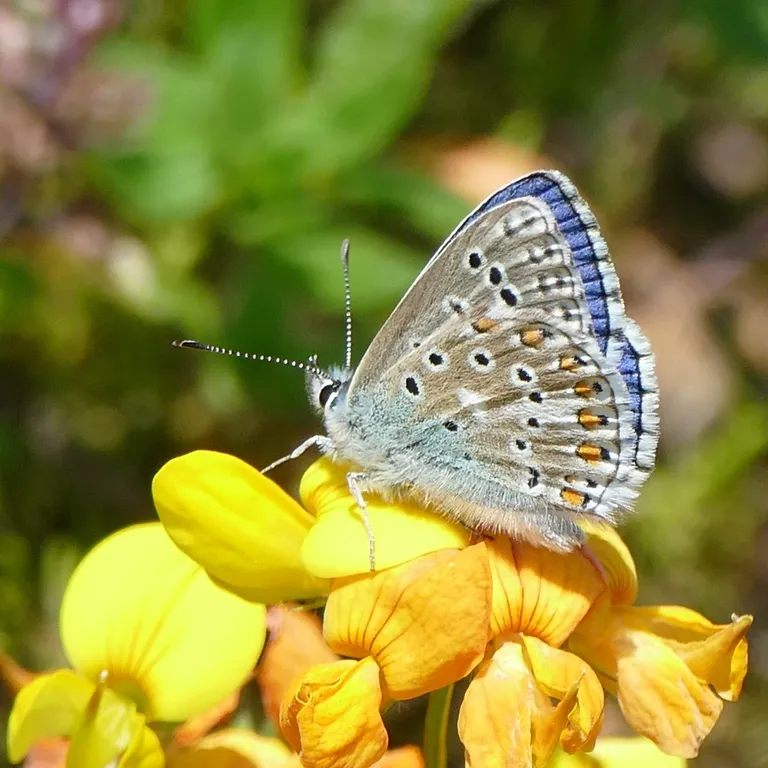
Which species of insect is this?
Lysandra bellargus
